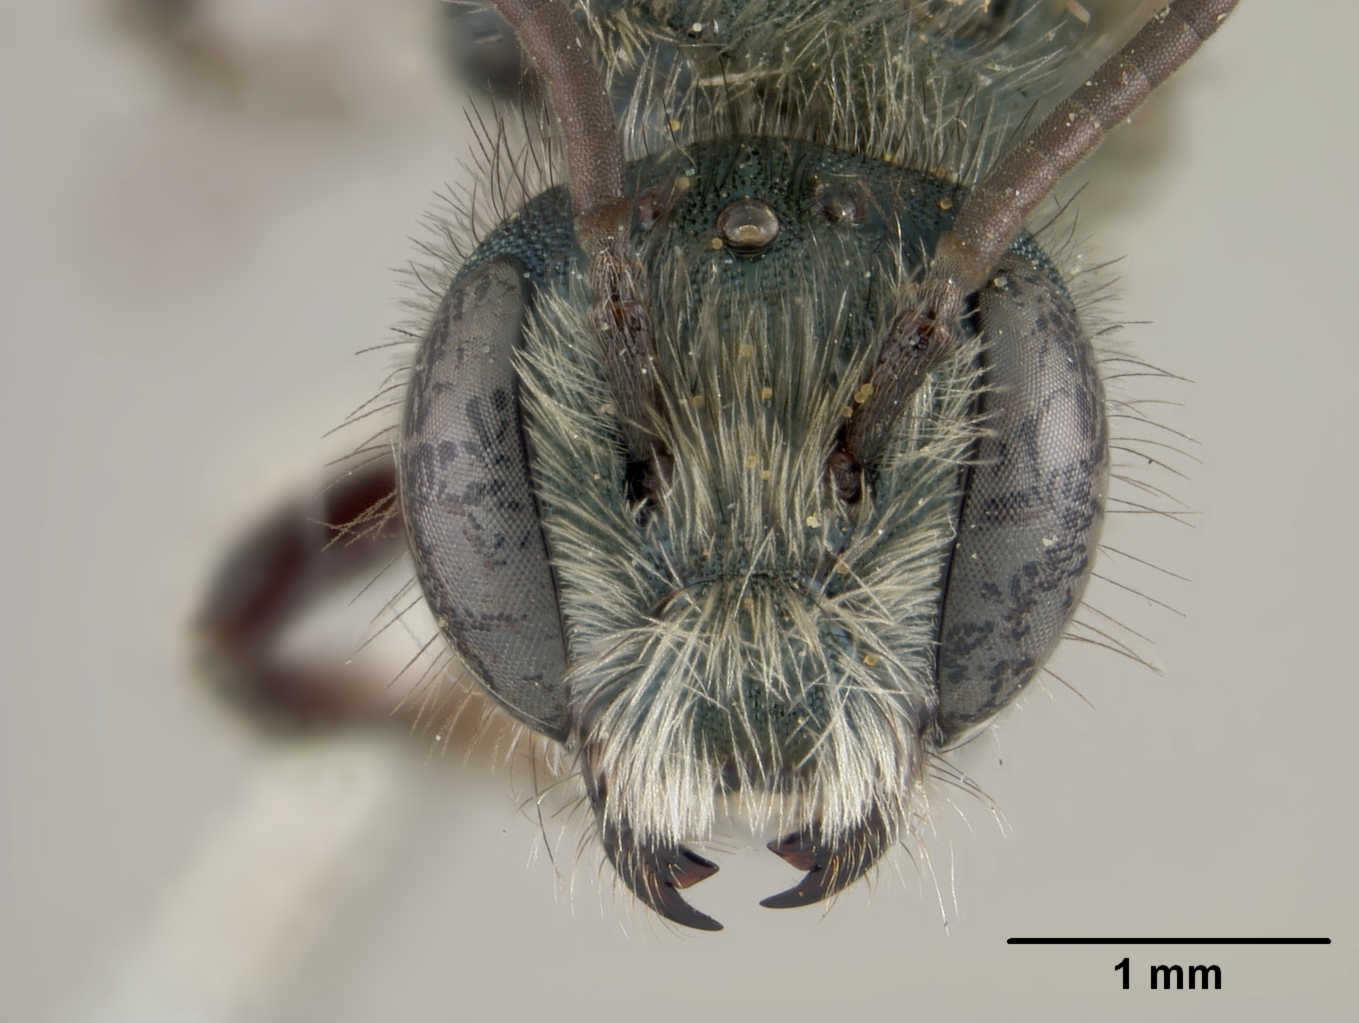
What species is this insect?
Osmia pulsatillae
